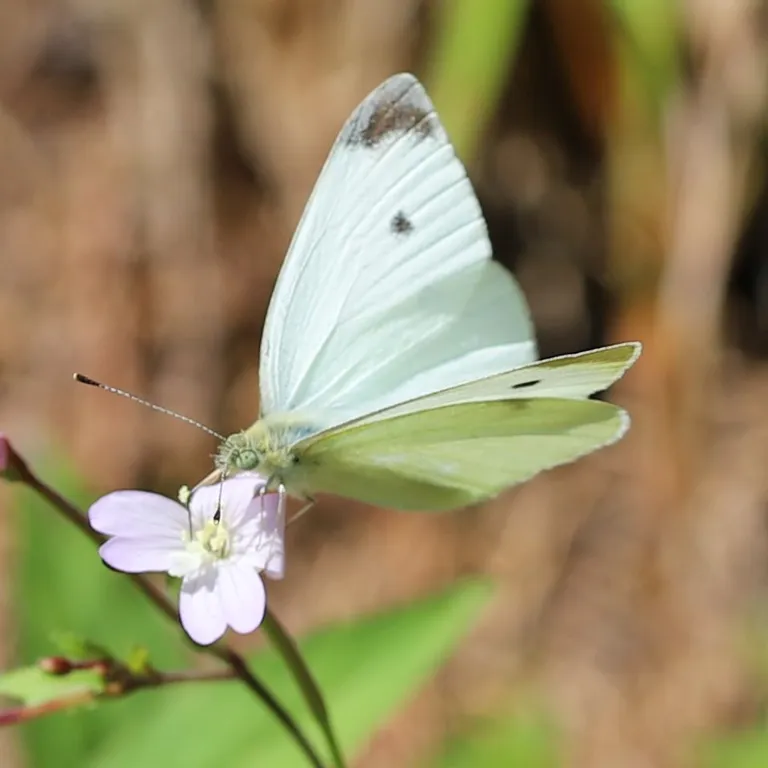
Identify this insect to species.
Pieris rapae
